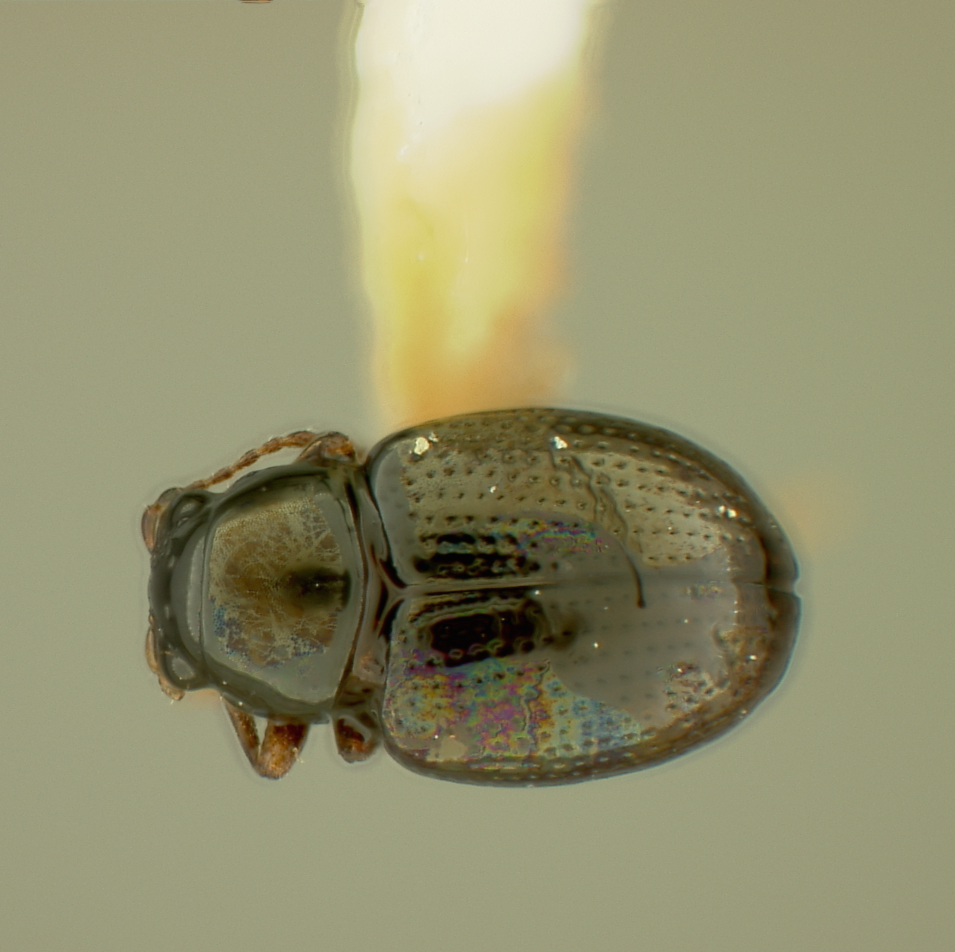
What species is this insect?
Chaetocnema elachia
